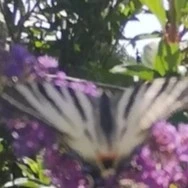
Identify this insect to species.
Iphiclides podalirius
